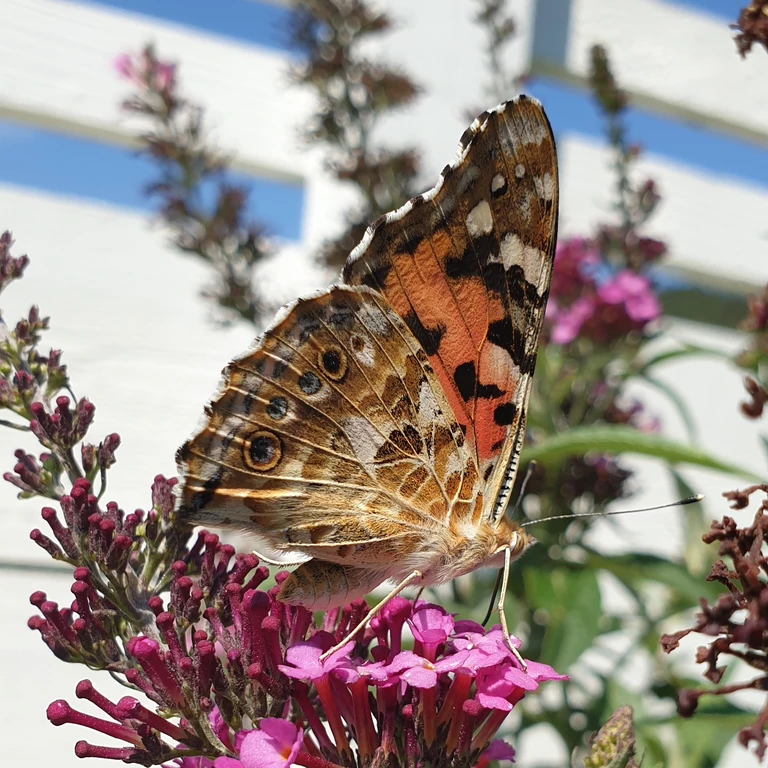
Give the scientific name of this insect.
Vanessa cardui
